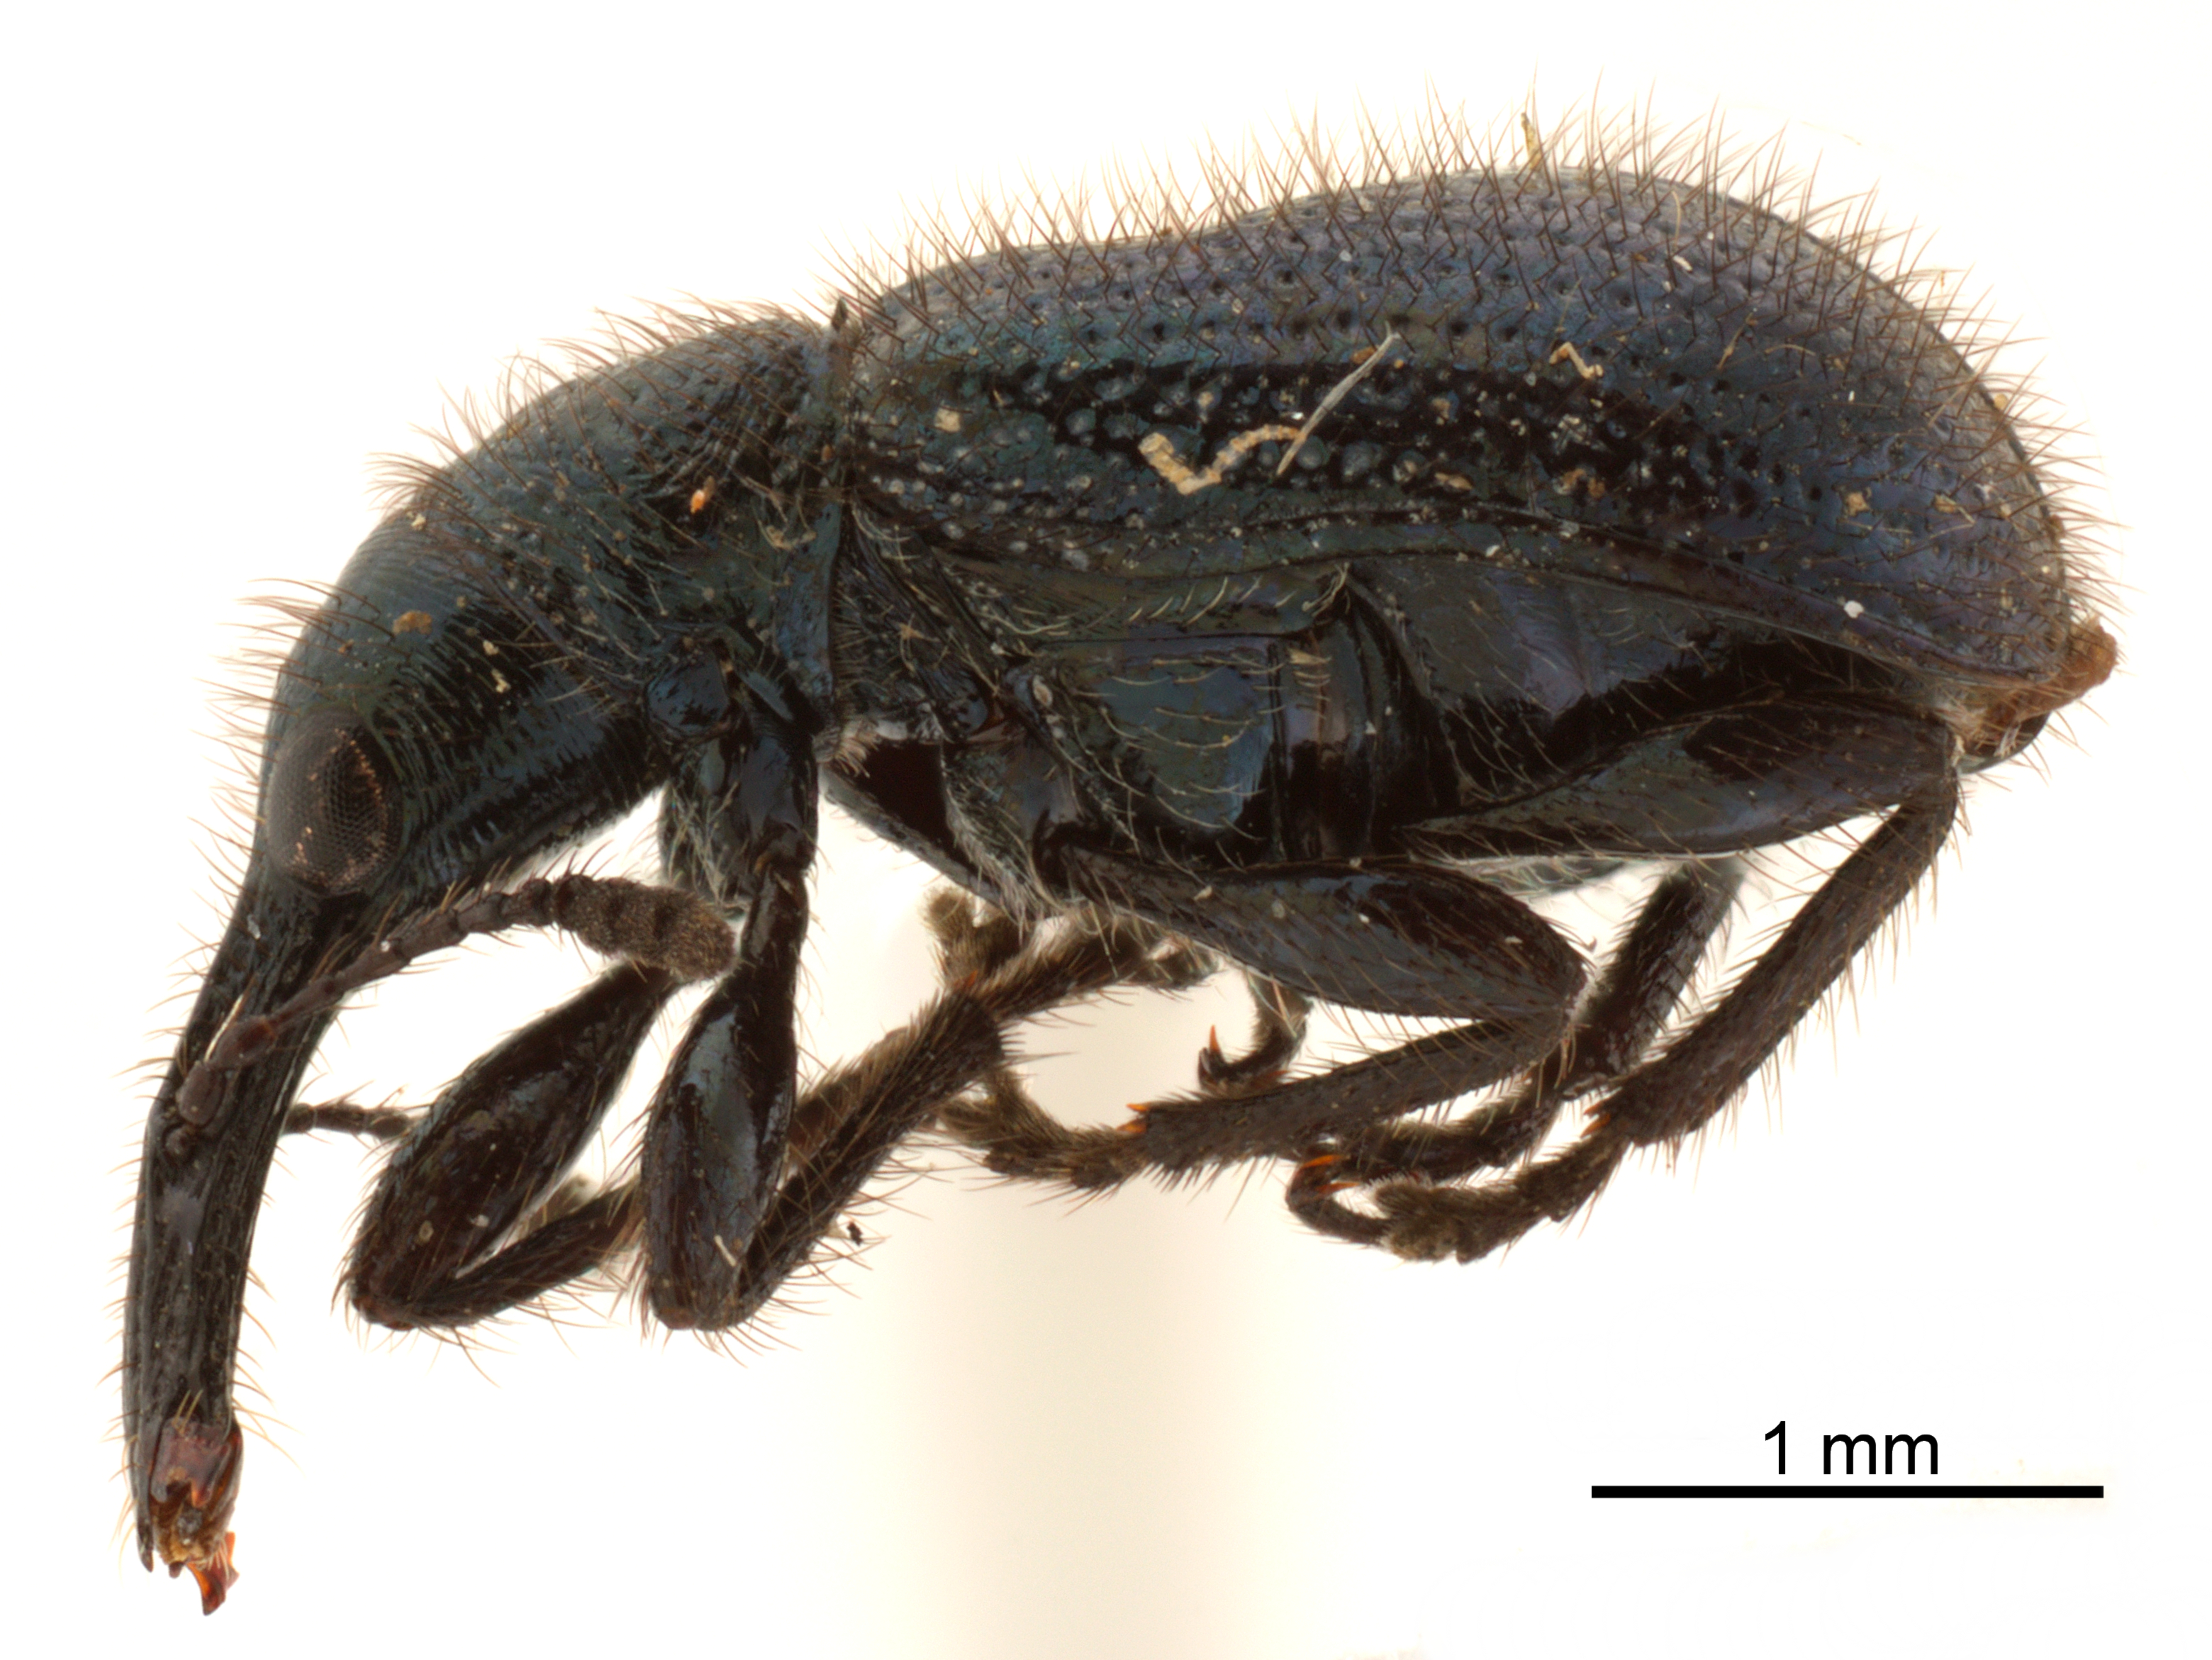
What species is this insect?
Involvulus hirtus
